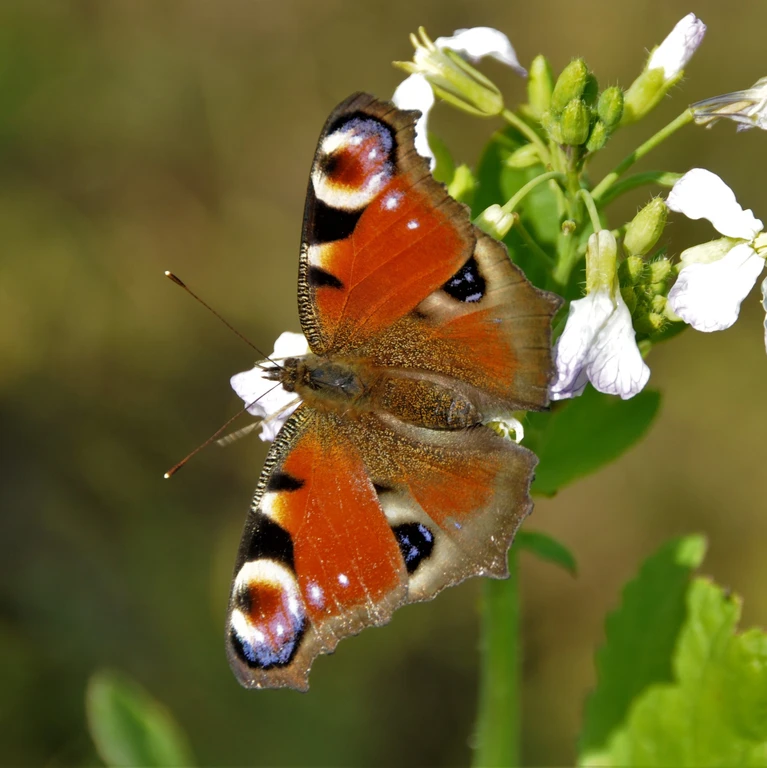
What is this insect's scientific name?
Aglais io
